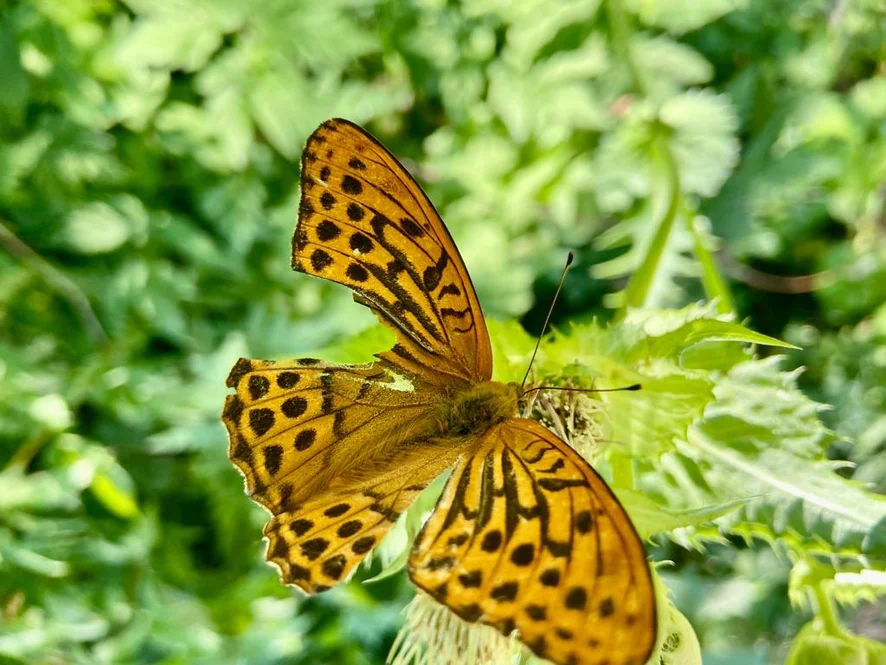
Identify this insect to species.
Argynnis paphia
